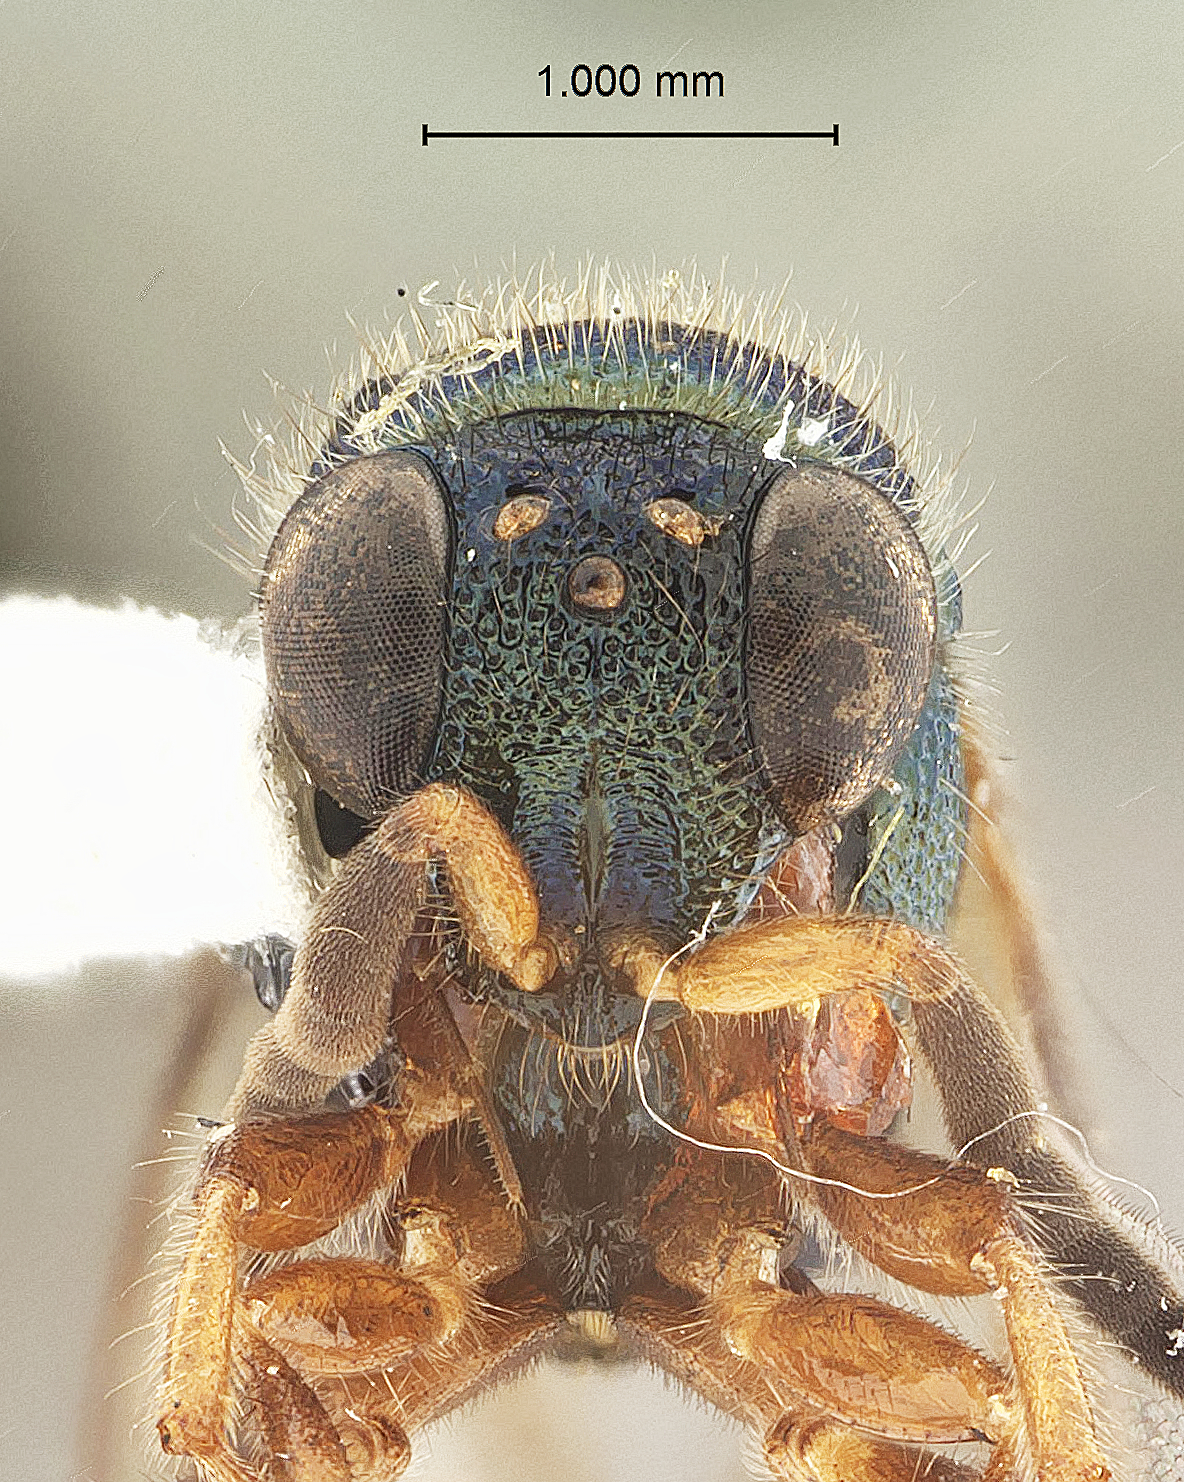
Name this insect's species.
Rohweria azurea
